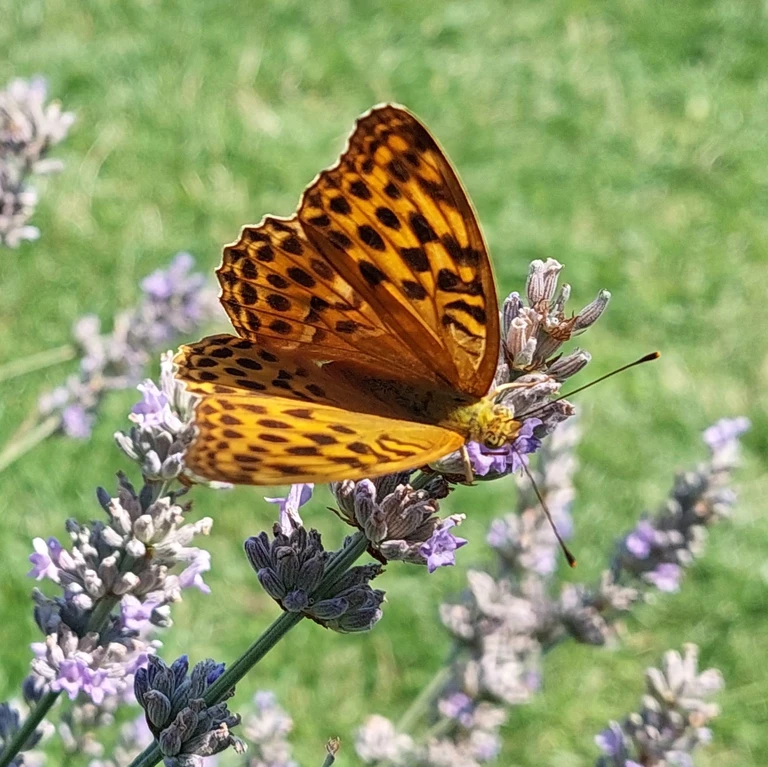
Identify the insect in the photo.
Argynnis paphia
